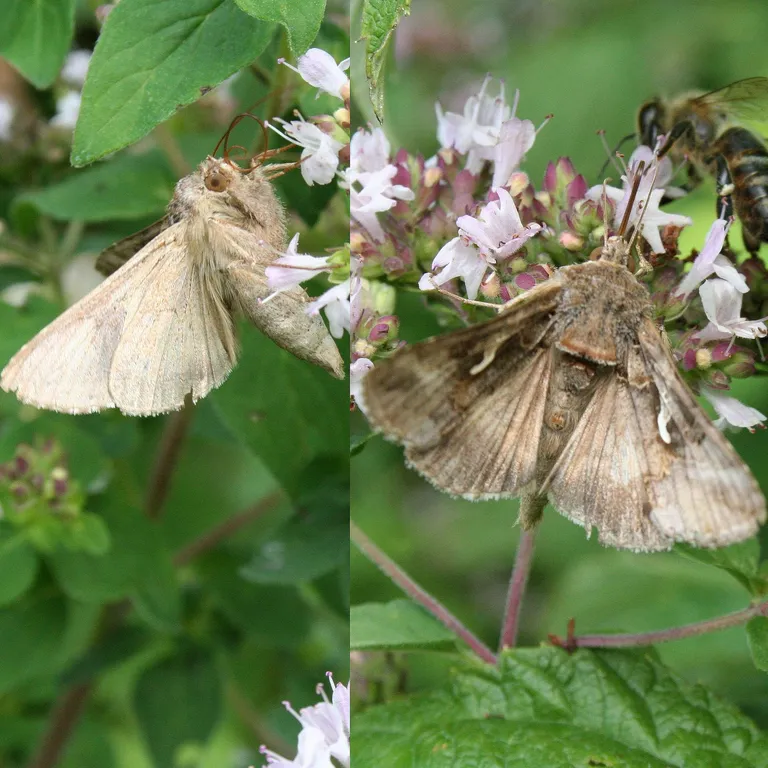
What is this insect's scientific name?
Autographa gamma
